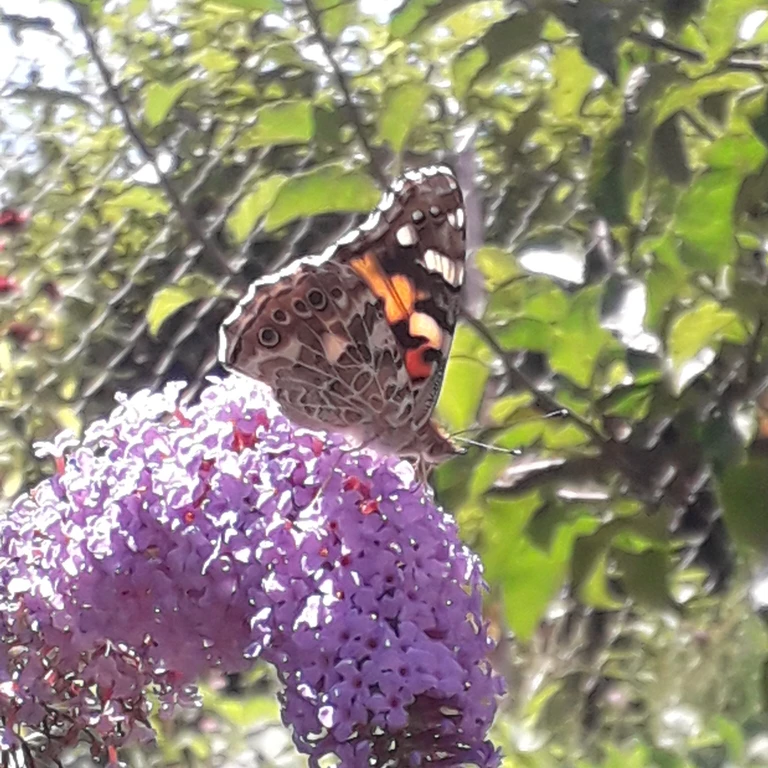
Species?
Vanessa cardui
